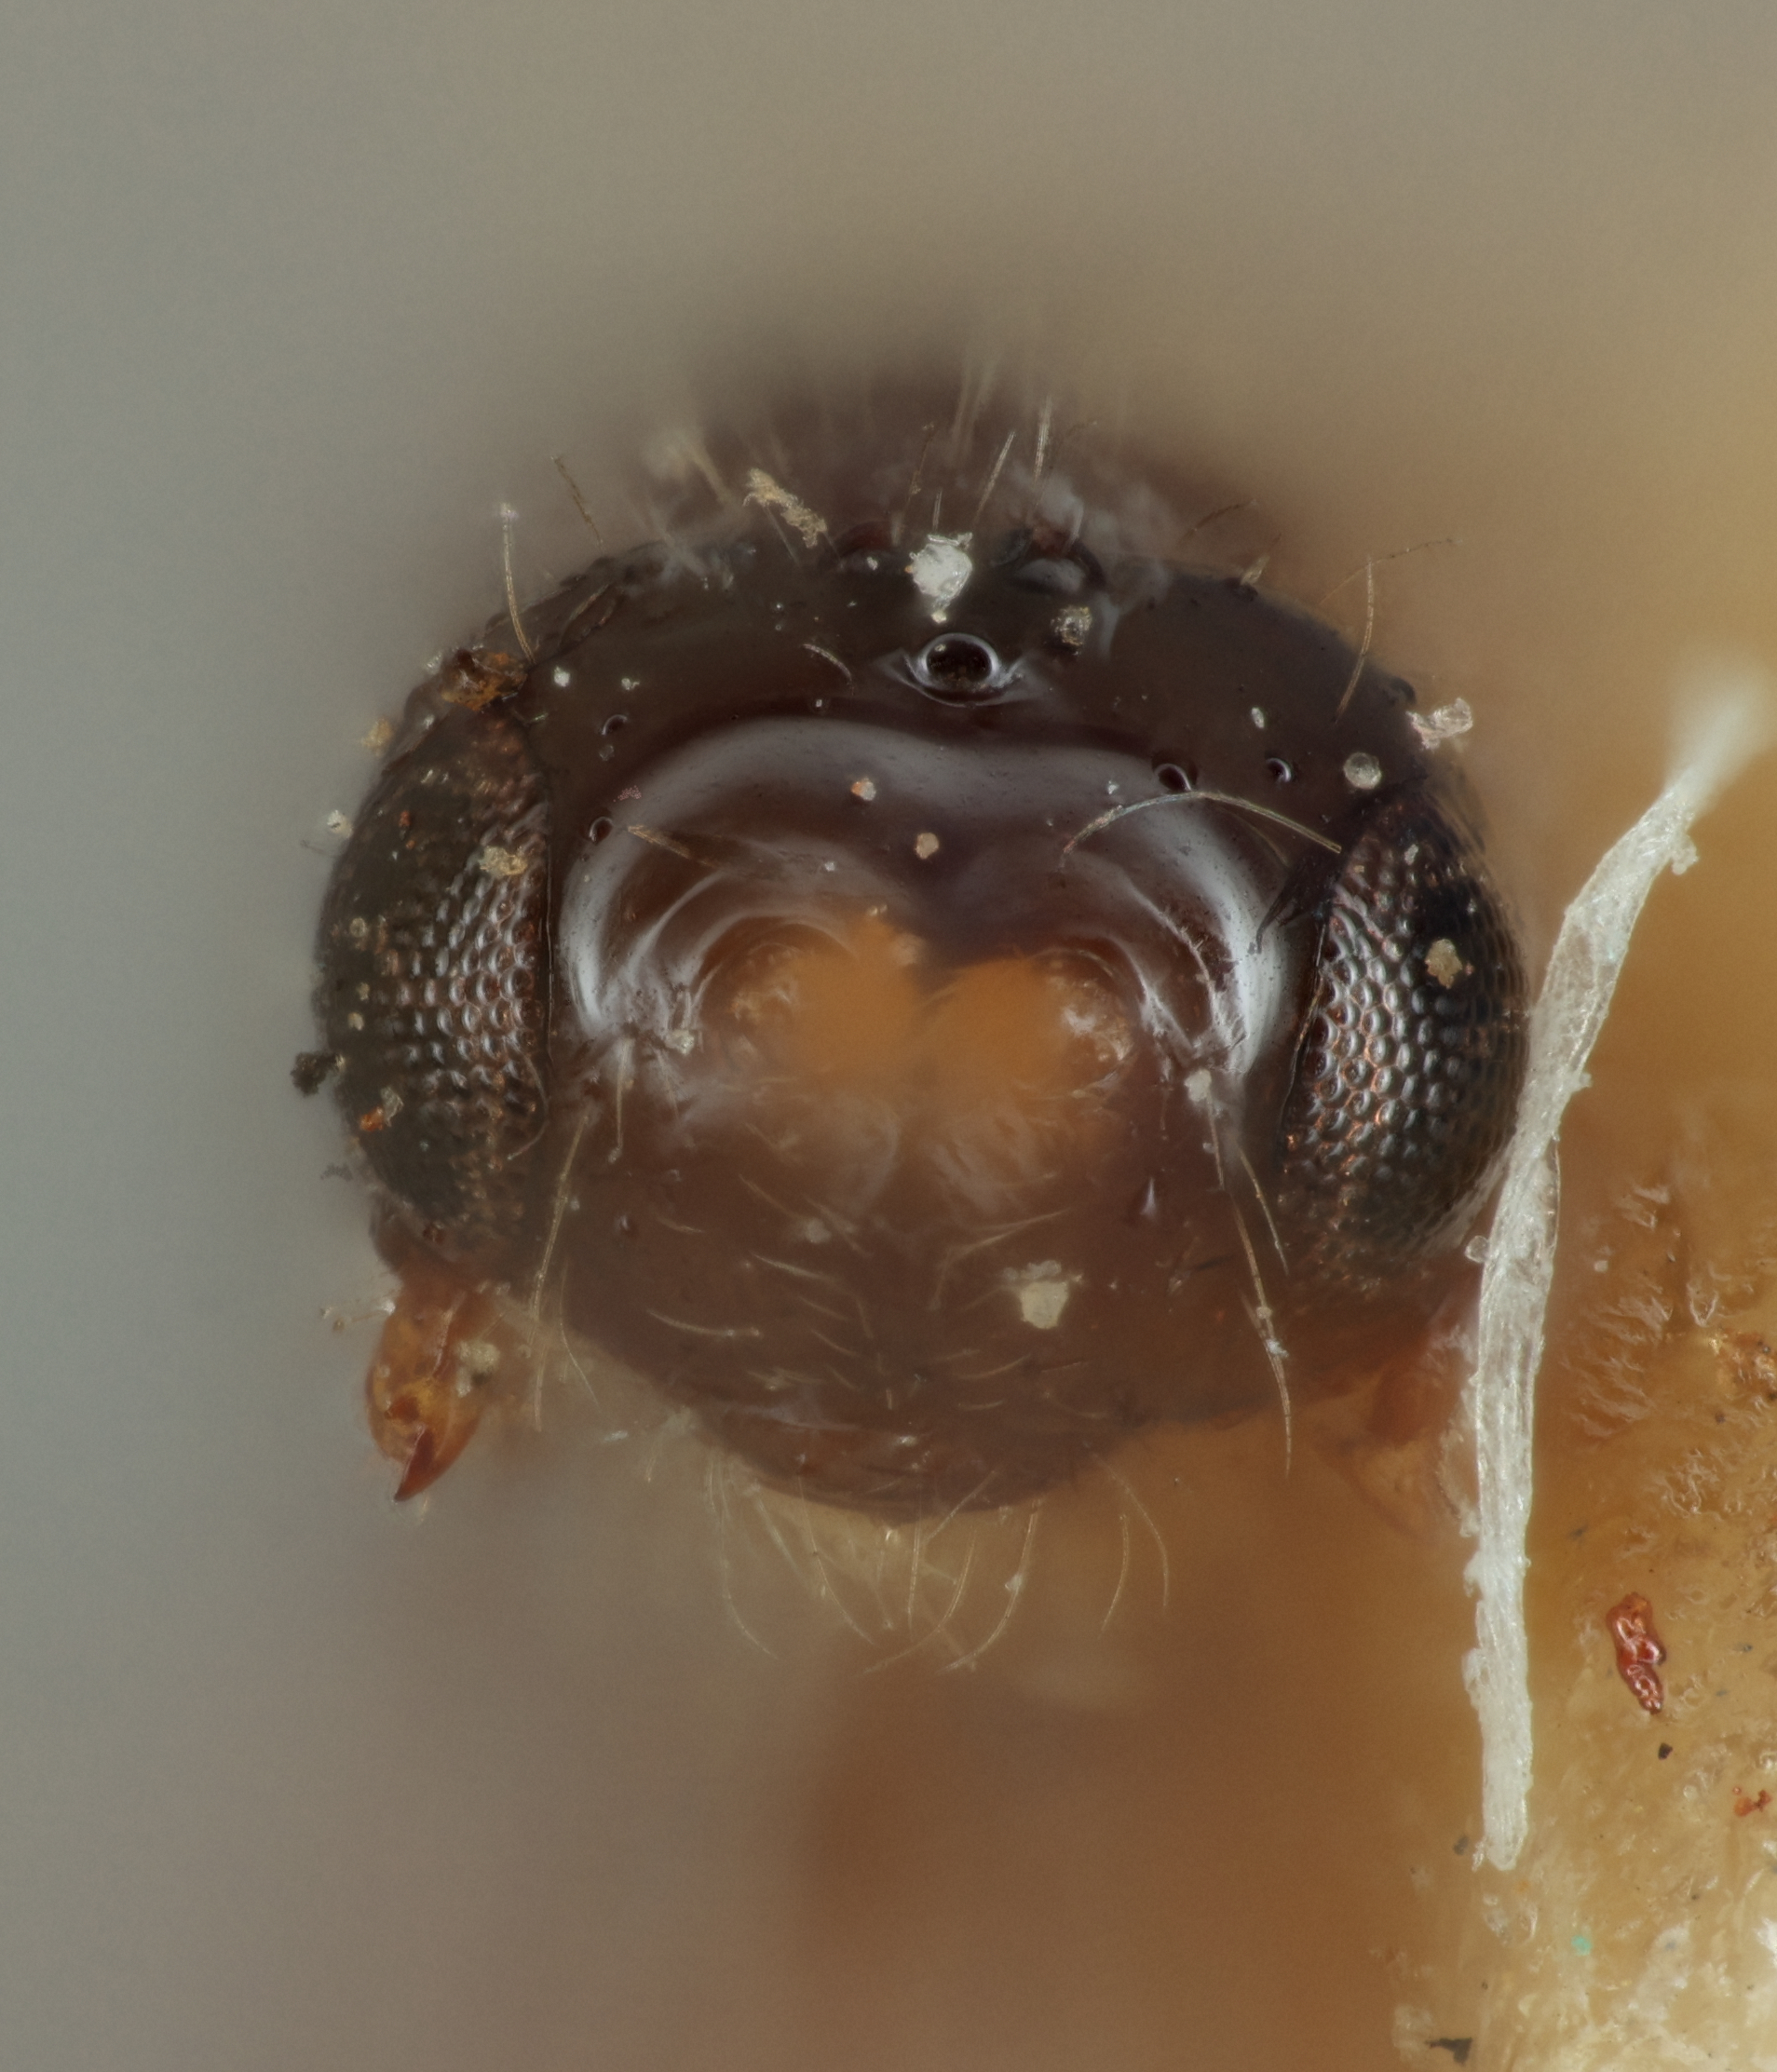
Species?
Aspilota sheldoni
